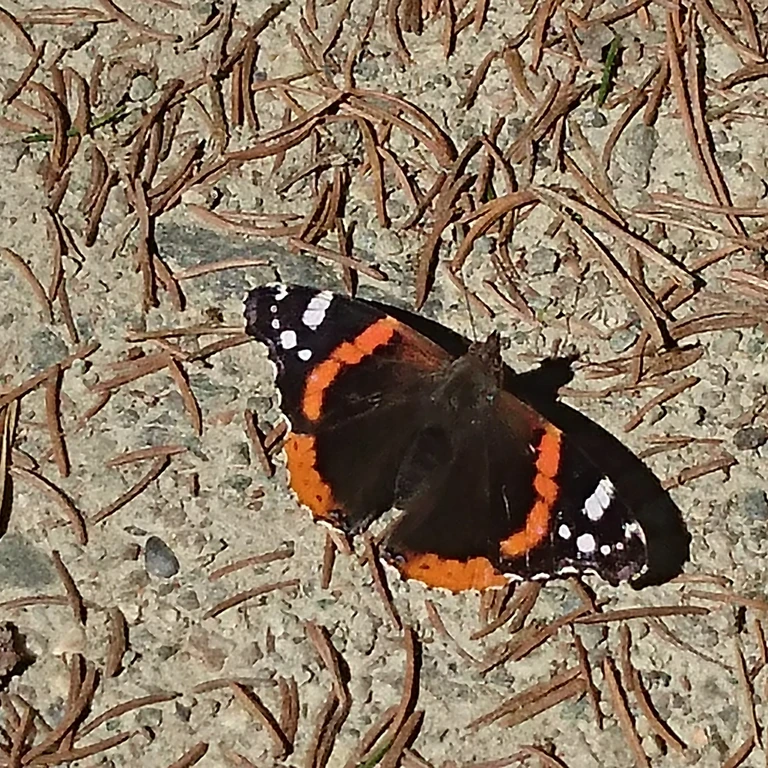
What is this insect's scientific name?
Vanessa atalanta
